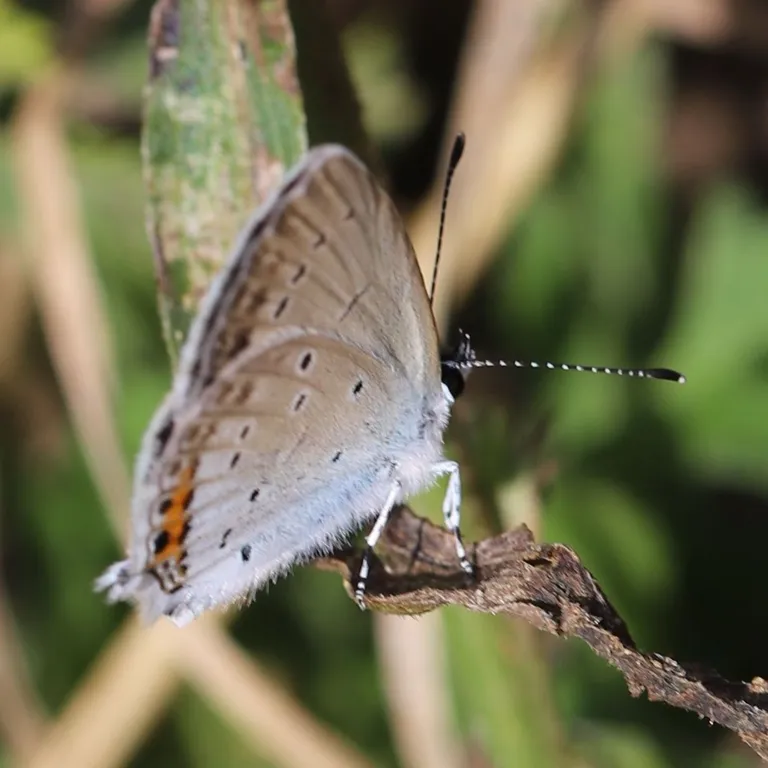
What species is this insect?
Cupido argiades (also Elkalyce argiades)
